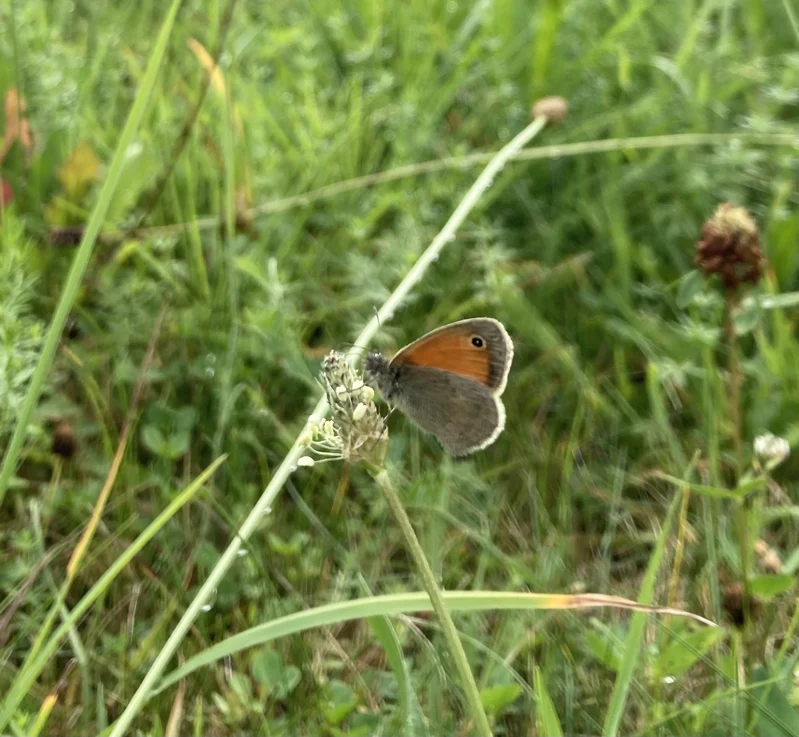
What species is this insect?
Coenonympha pamphilus
